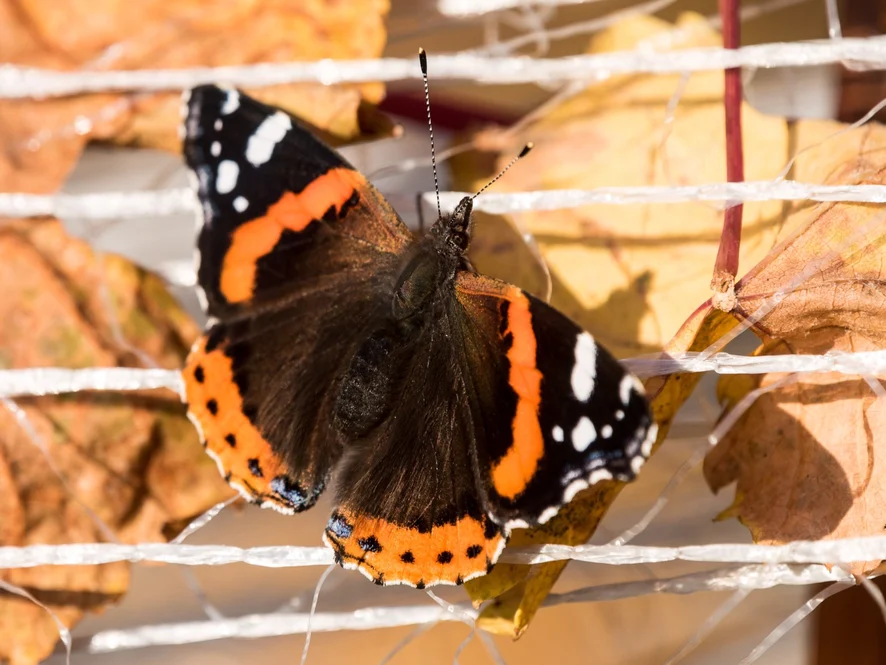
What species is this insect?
Vanessa atalanta
